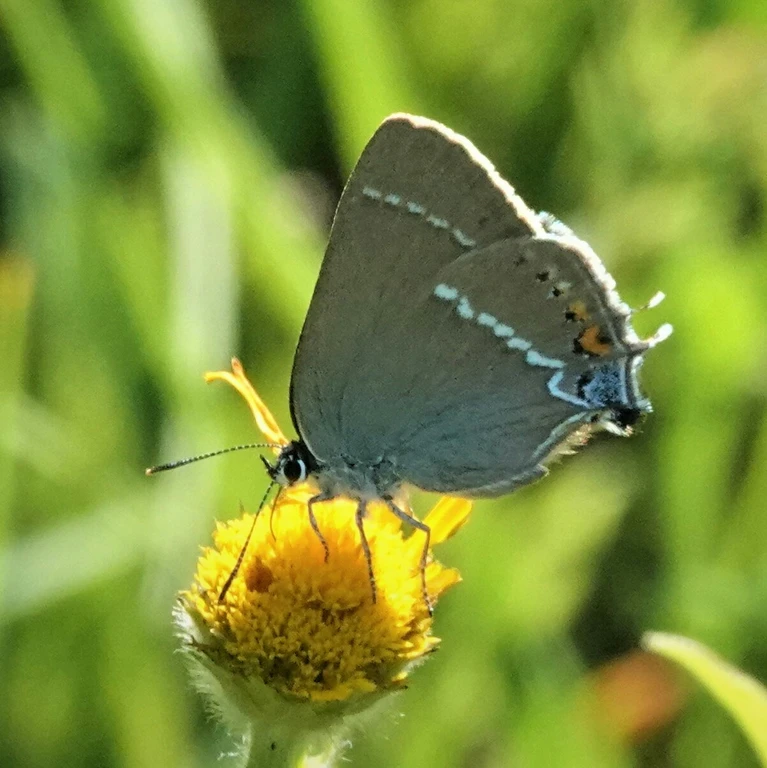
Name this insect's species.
Satyrium spini (also Tuttiola spini)
